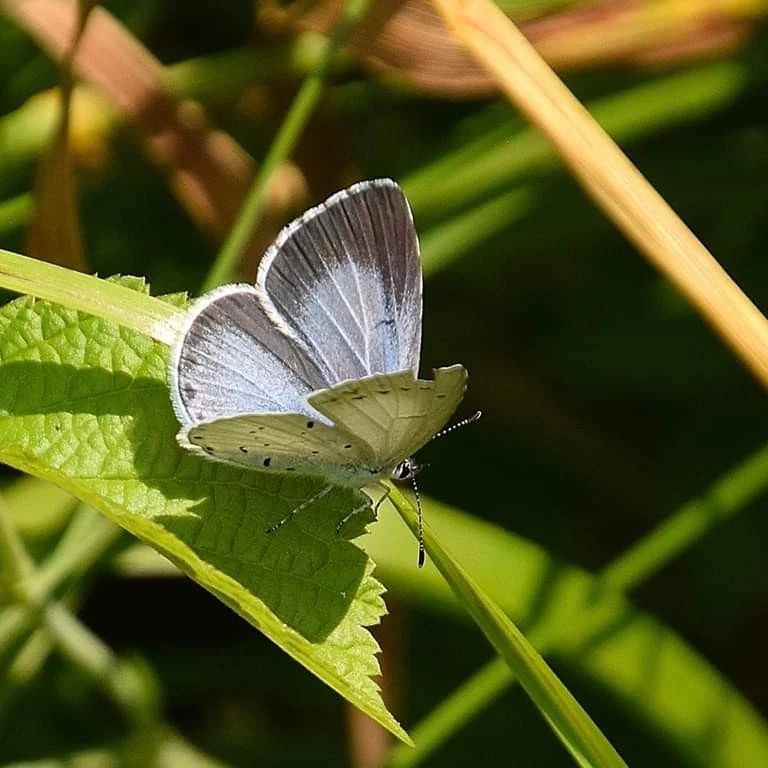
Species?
Celastrina argiolus
